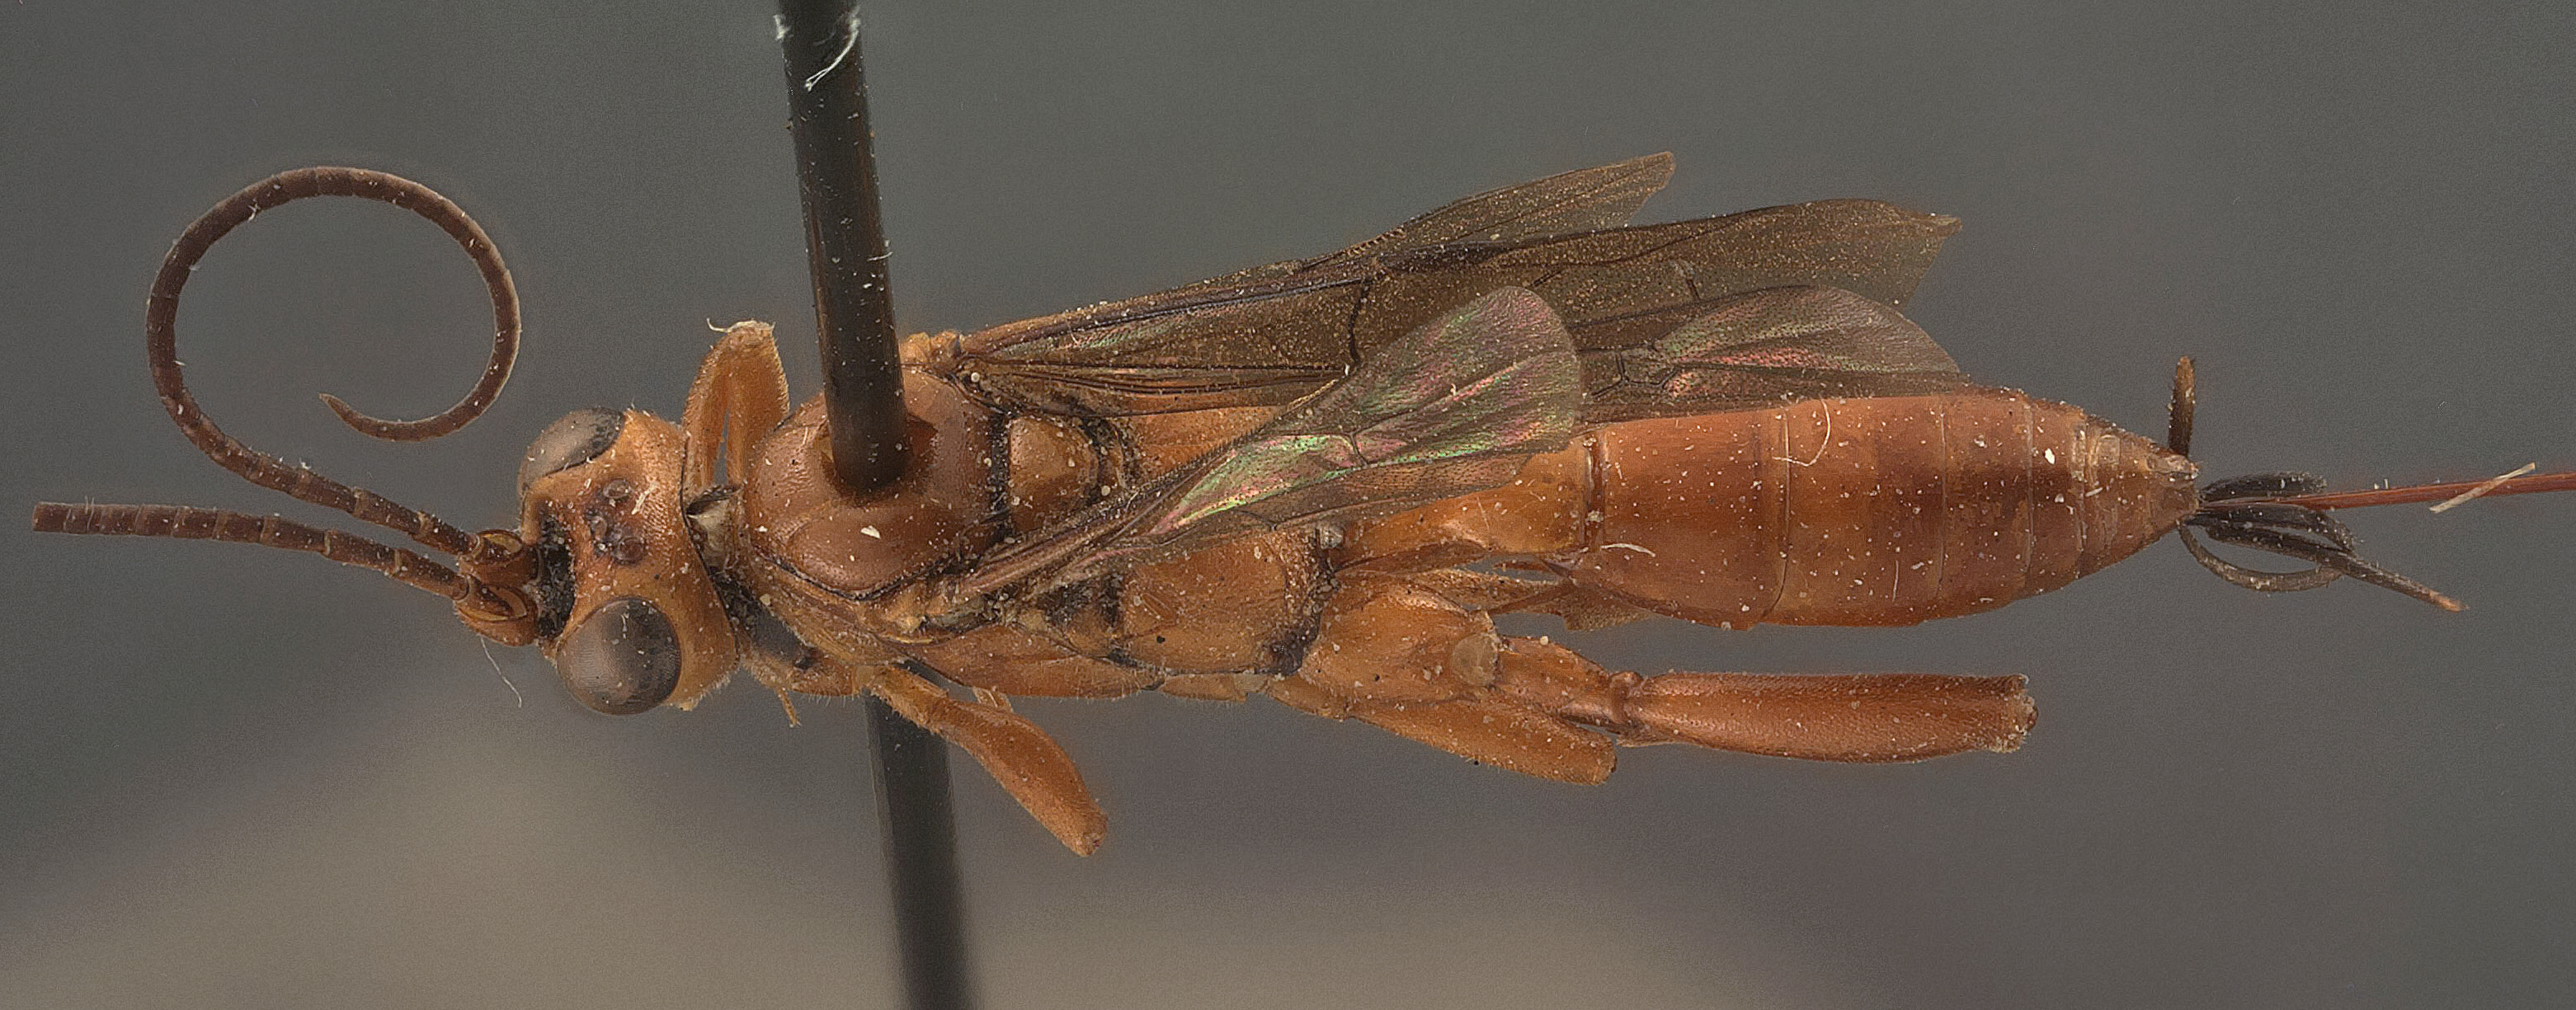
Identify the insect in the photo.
Cryptus crassifemur
